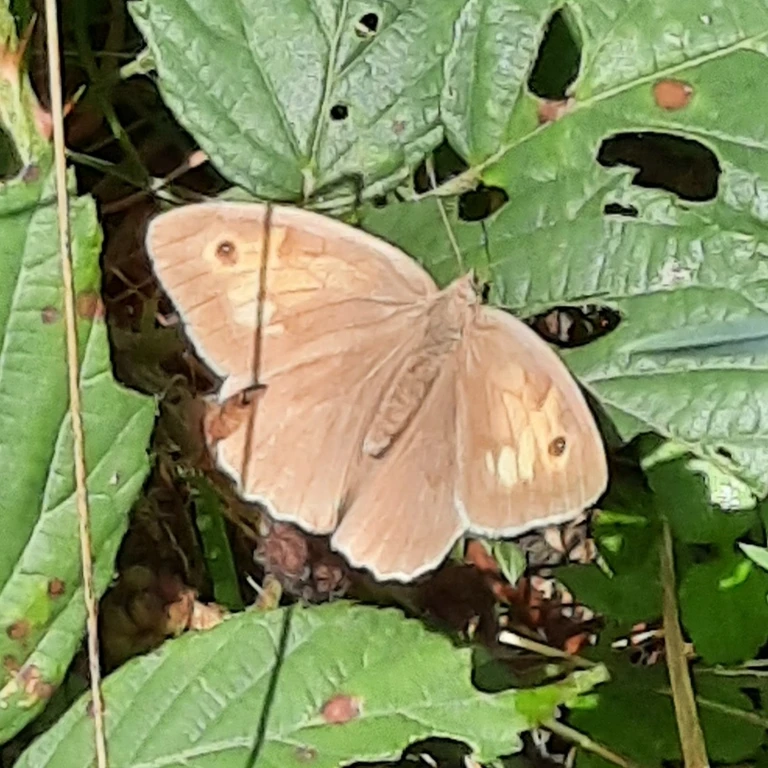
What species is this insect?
Maniola jurtina
